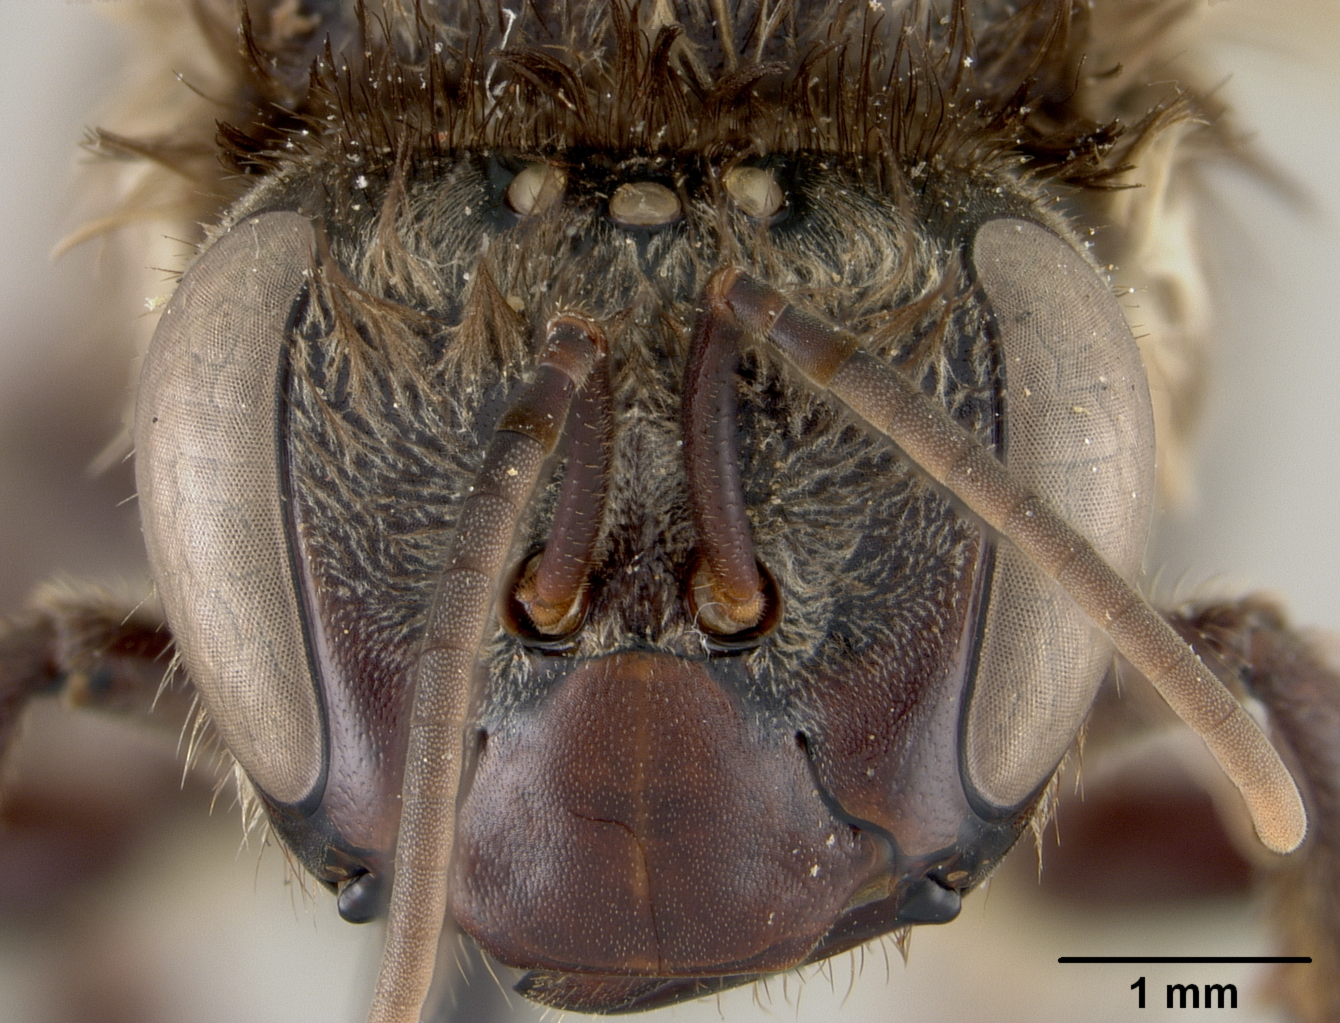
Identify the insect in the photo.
Melipona fasciata
